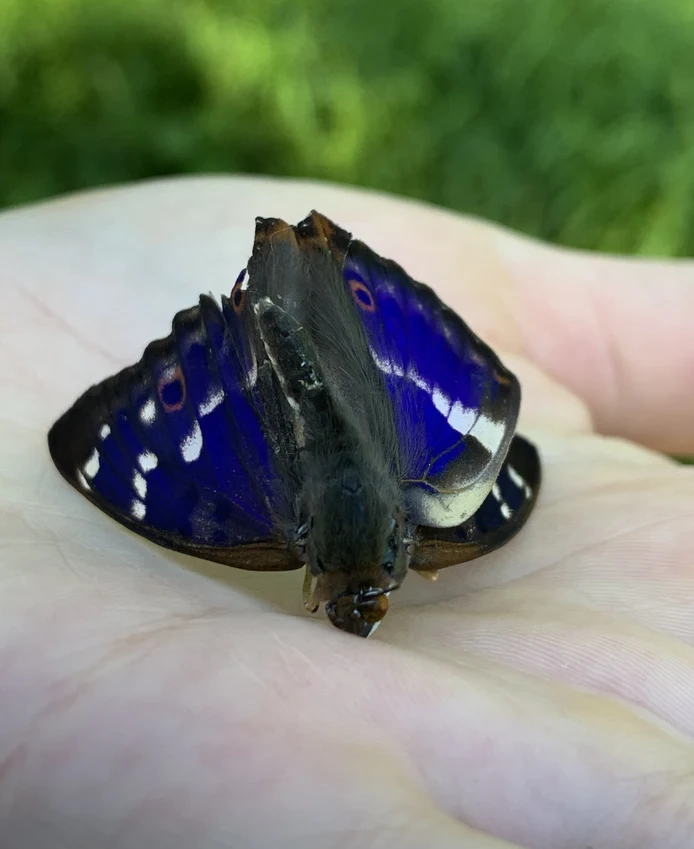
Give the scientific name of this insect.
Apatura ilia
